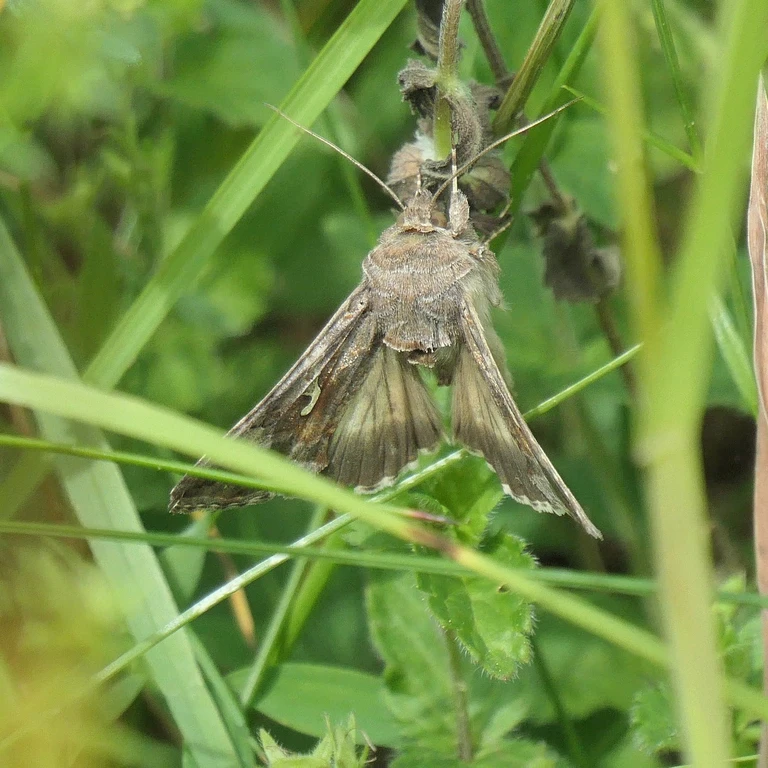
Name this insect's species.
Autographa gamma
